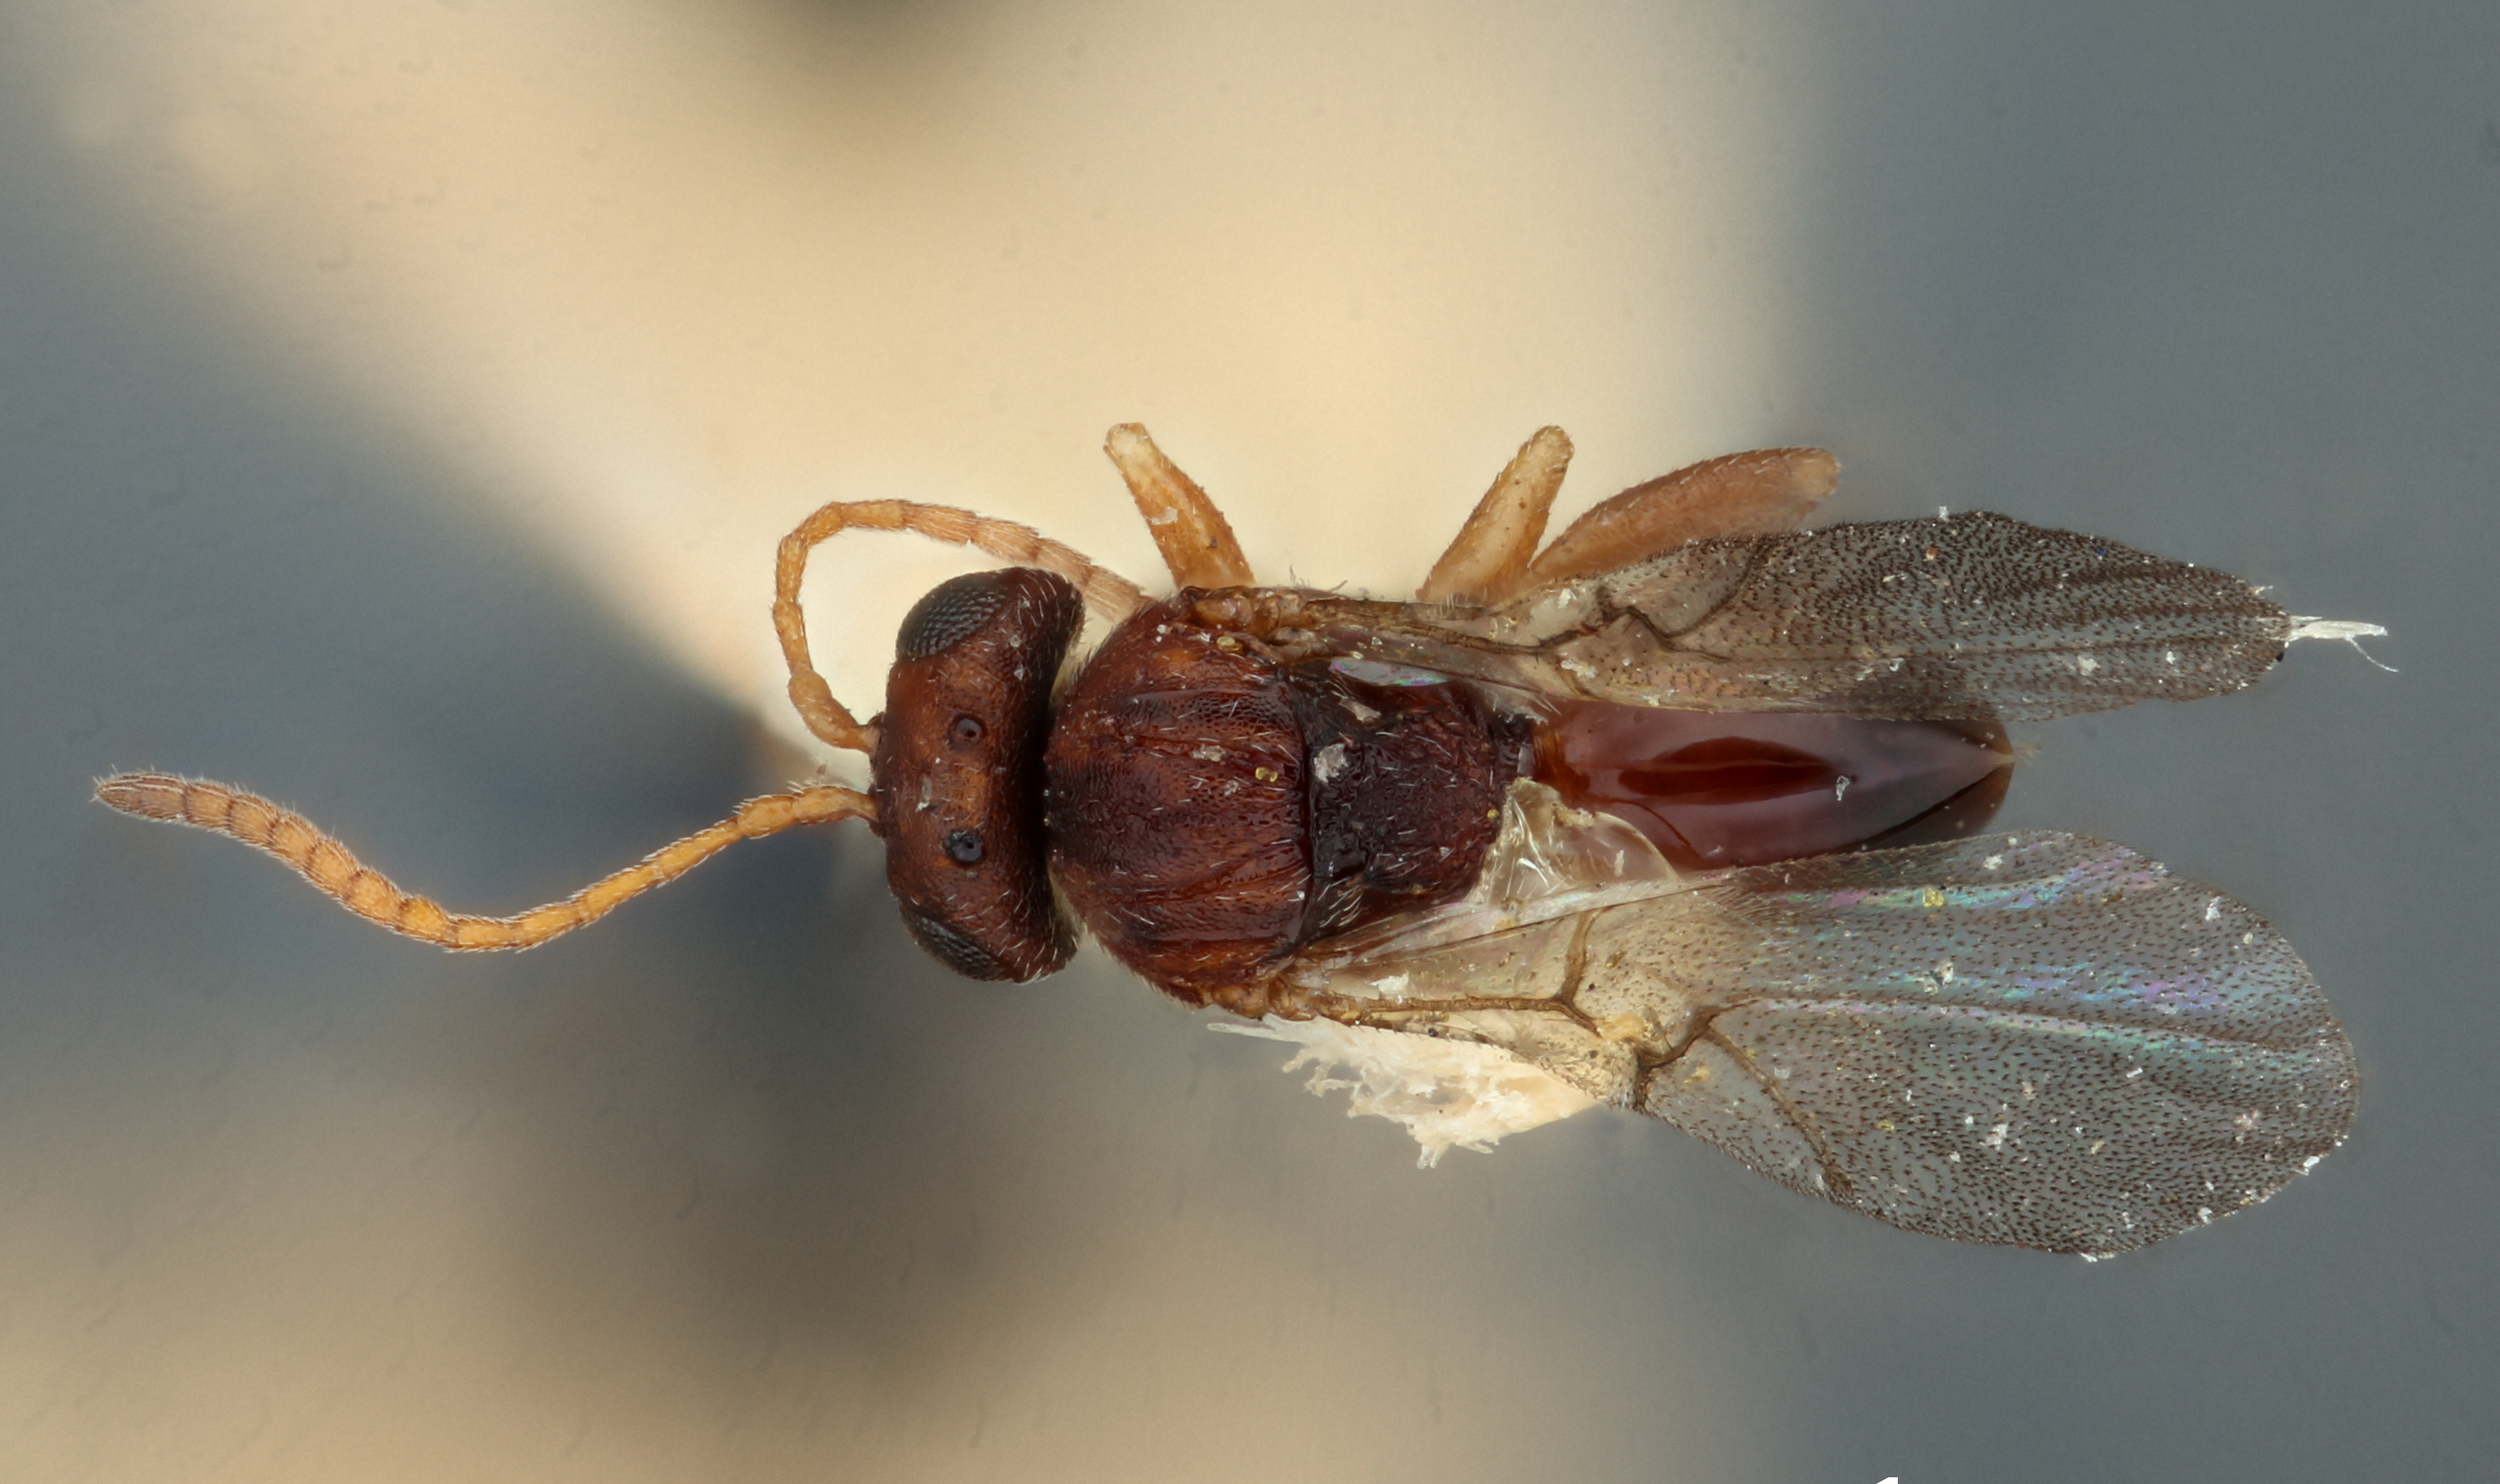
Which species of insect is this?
Heteroecus crescentus
